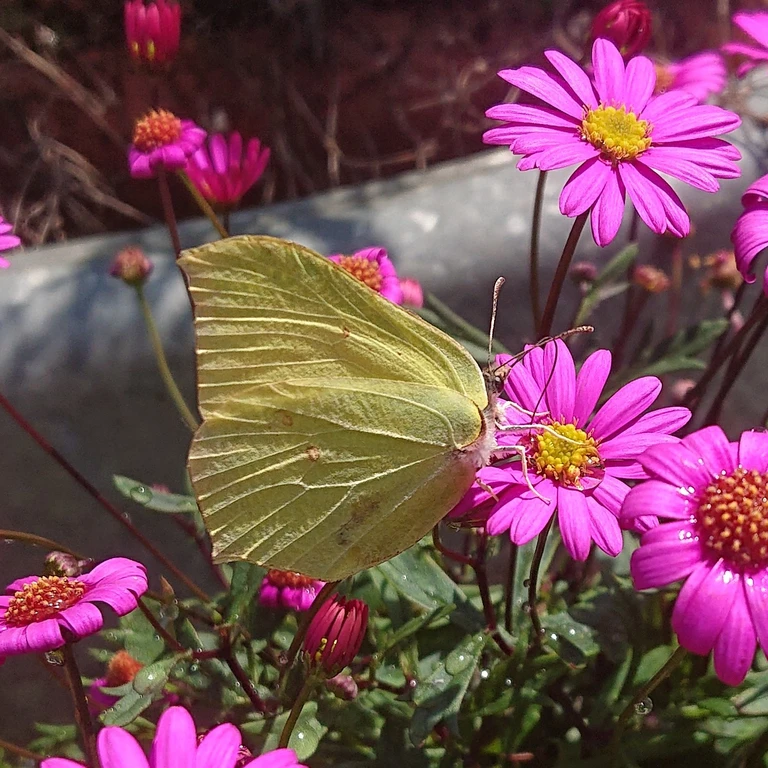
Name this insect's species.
Gonepteryx rhamni
